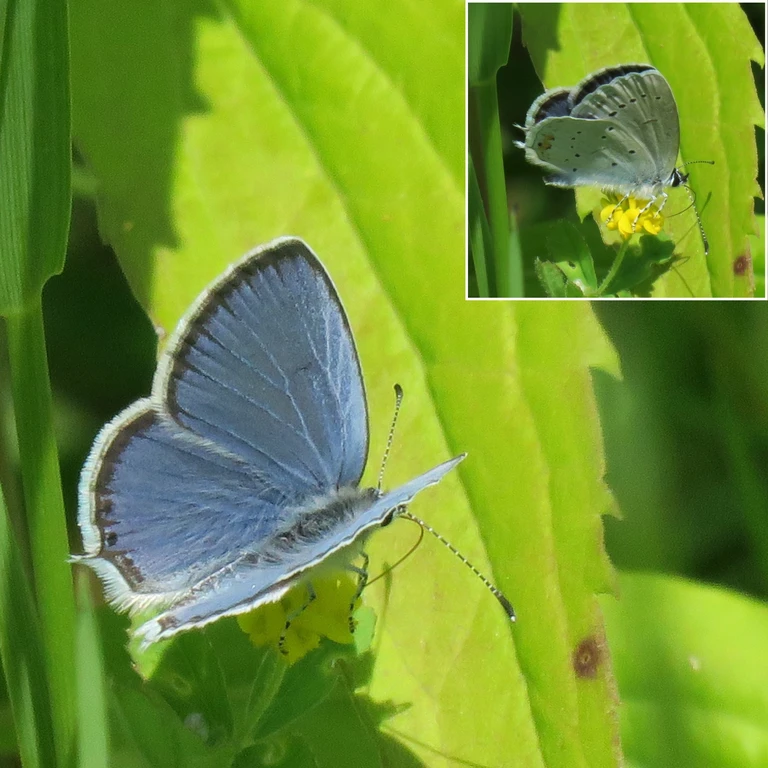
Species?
Cupido argiades (also Elkalyce argiades)
